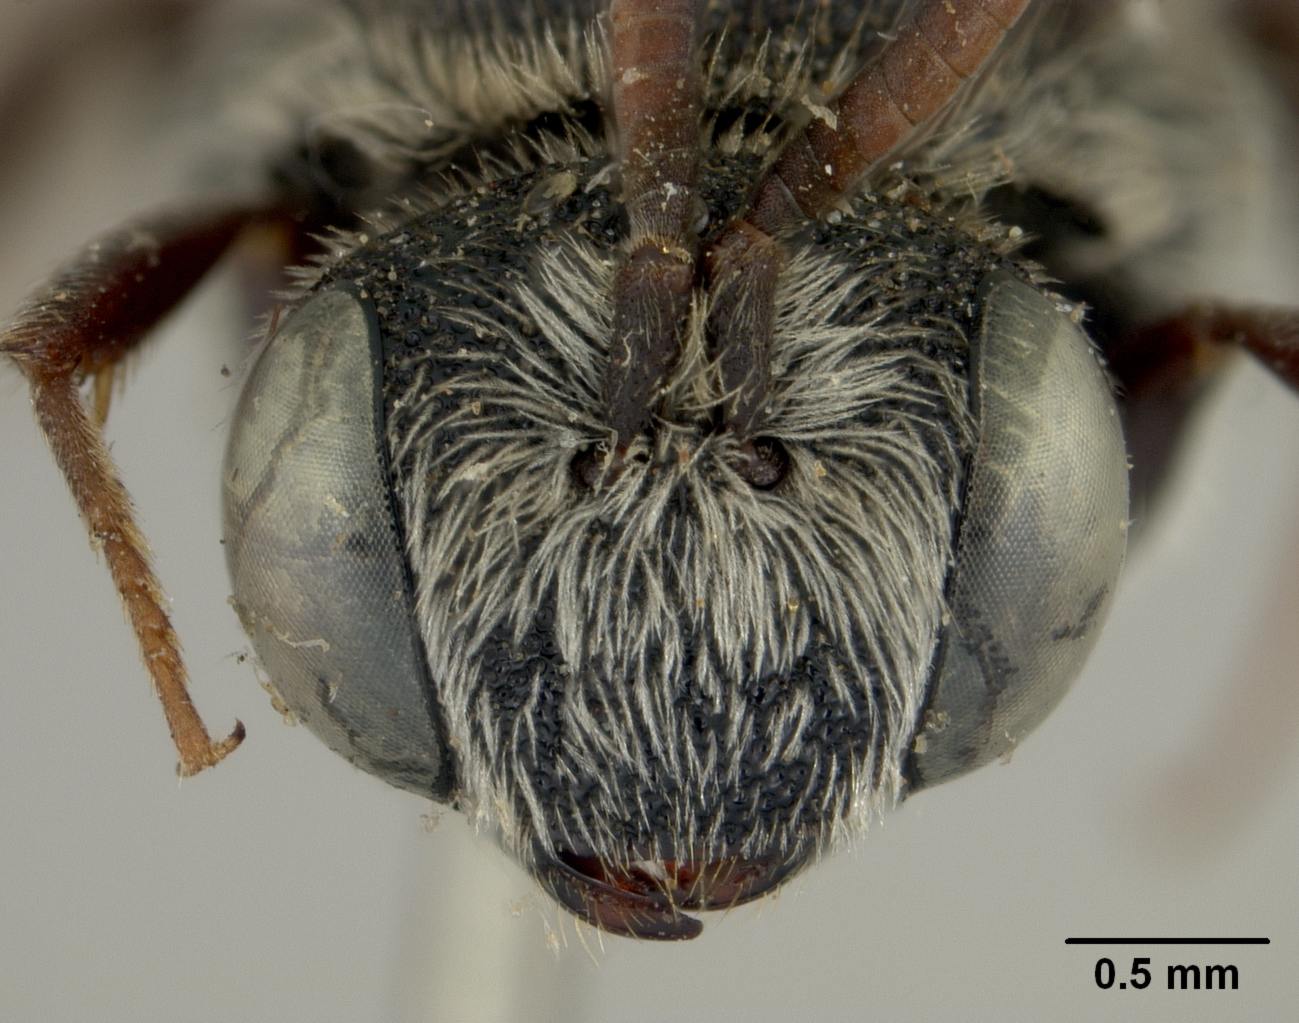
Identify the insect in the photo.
Dioxys pomonae
